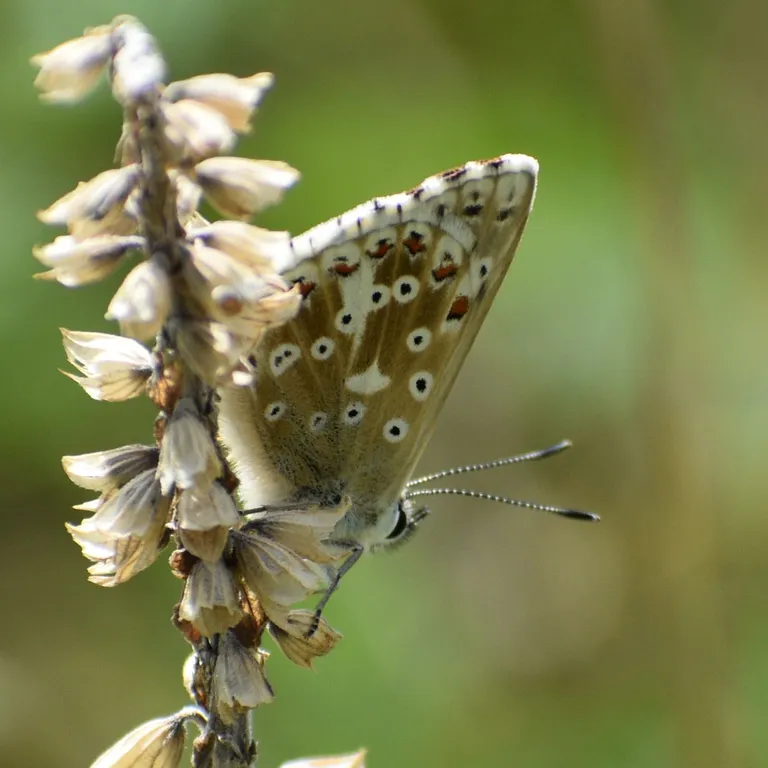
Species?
Lysandra coridon
